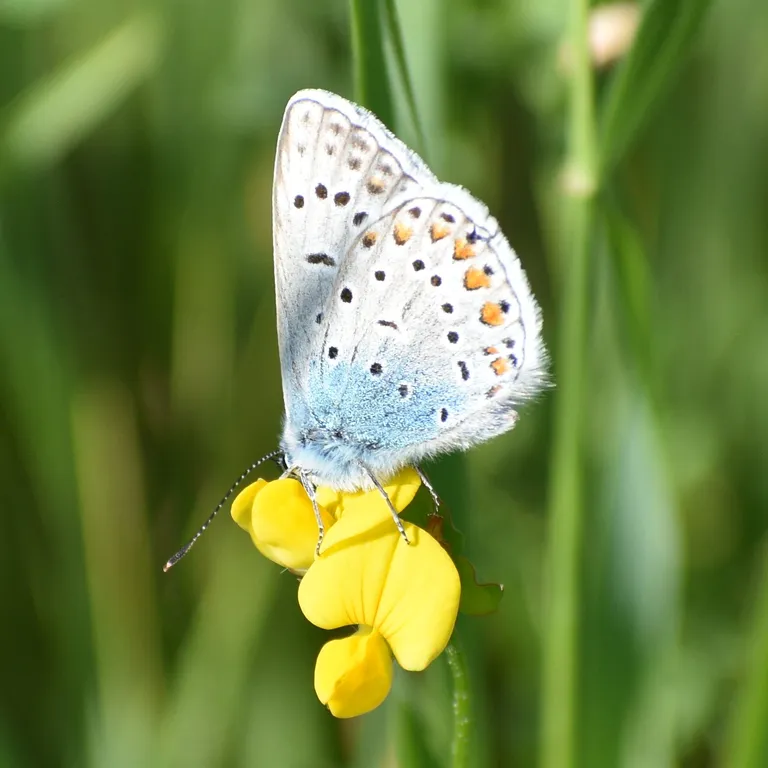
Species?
Polyommatus icarus
